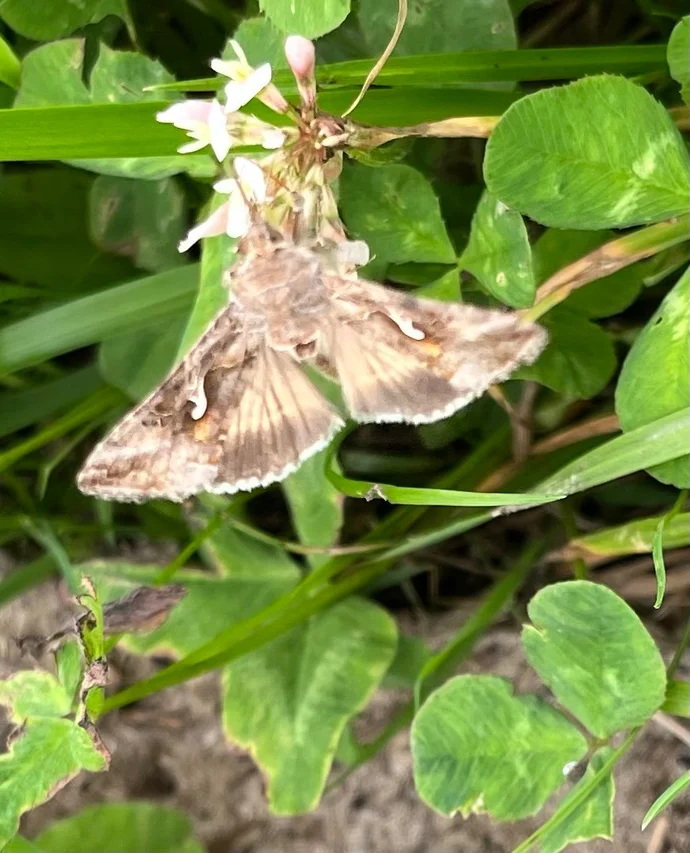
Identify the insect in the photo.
Autographa gamma
